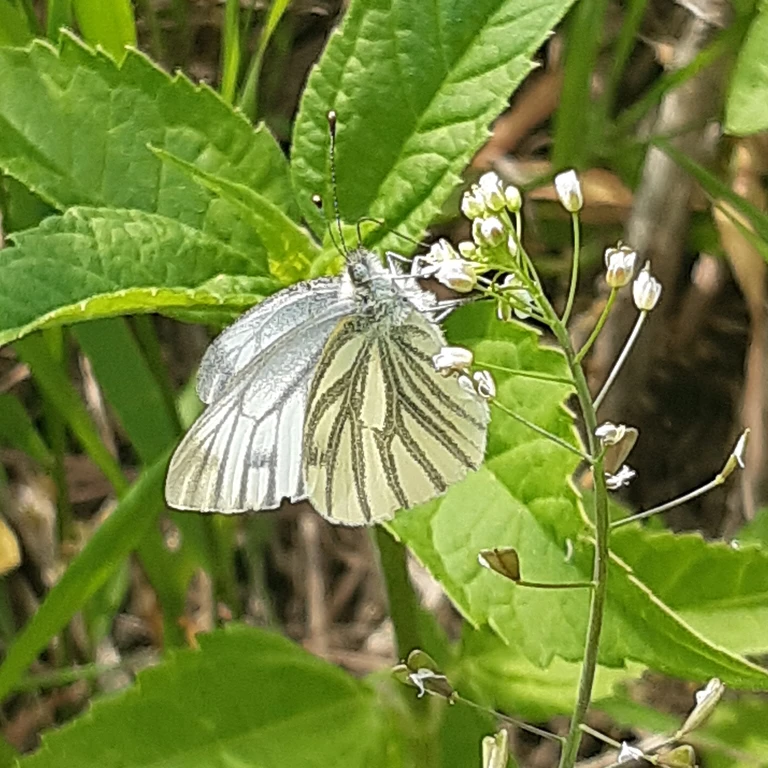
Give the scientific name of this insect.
Pieris napi
